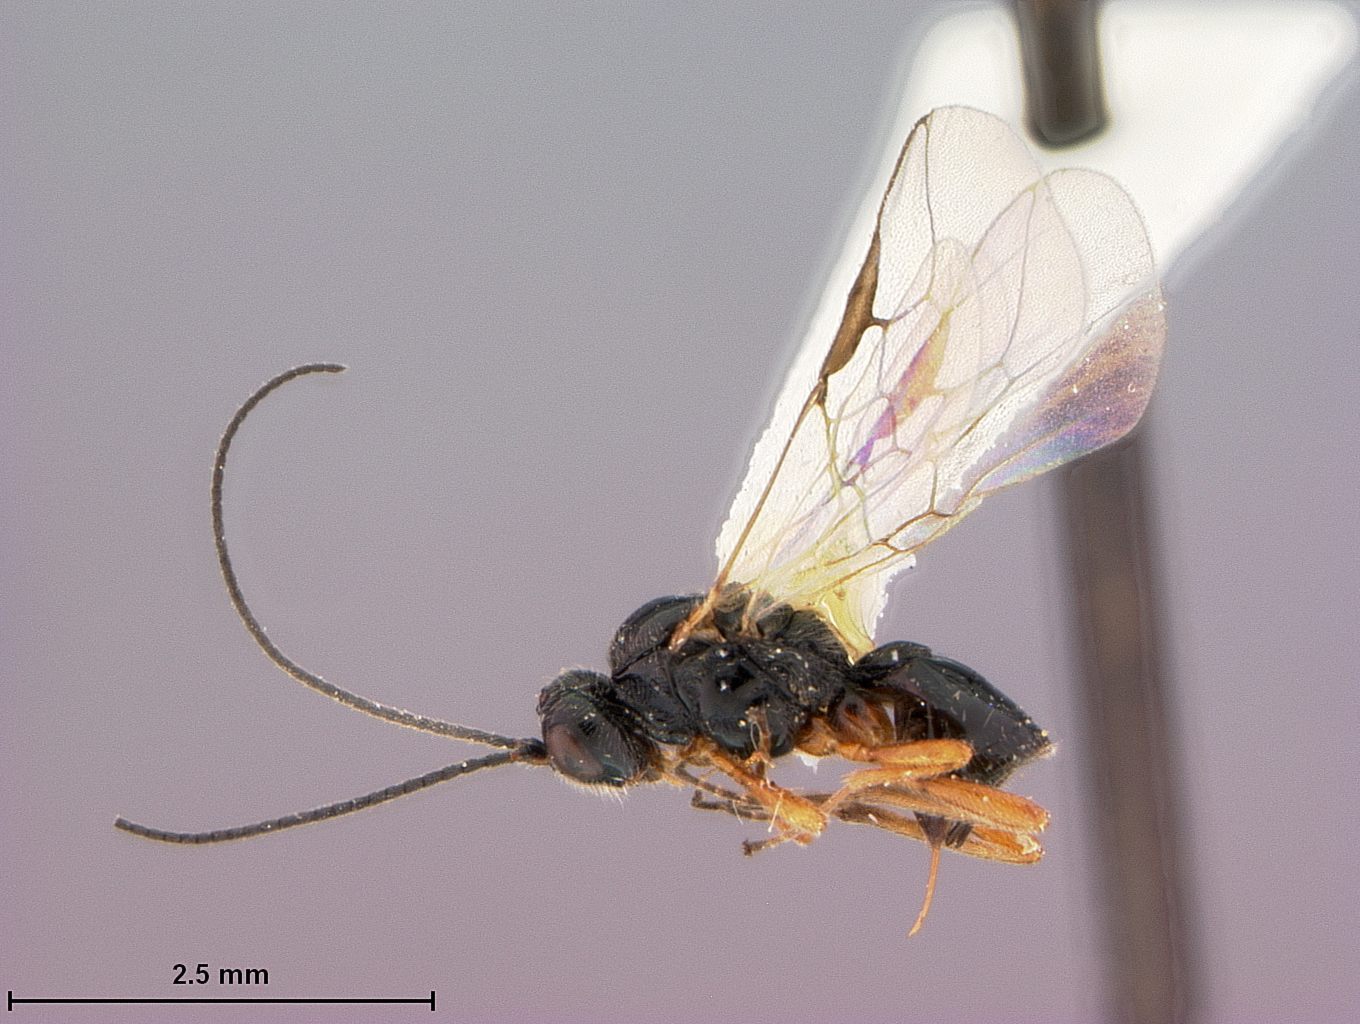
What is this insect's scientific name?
Opius incertus
